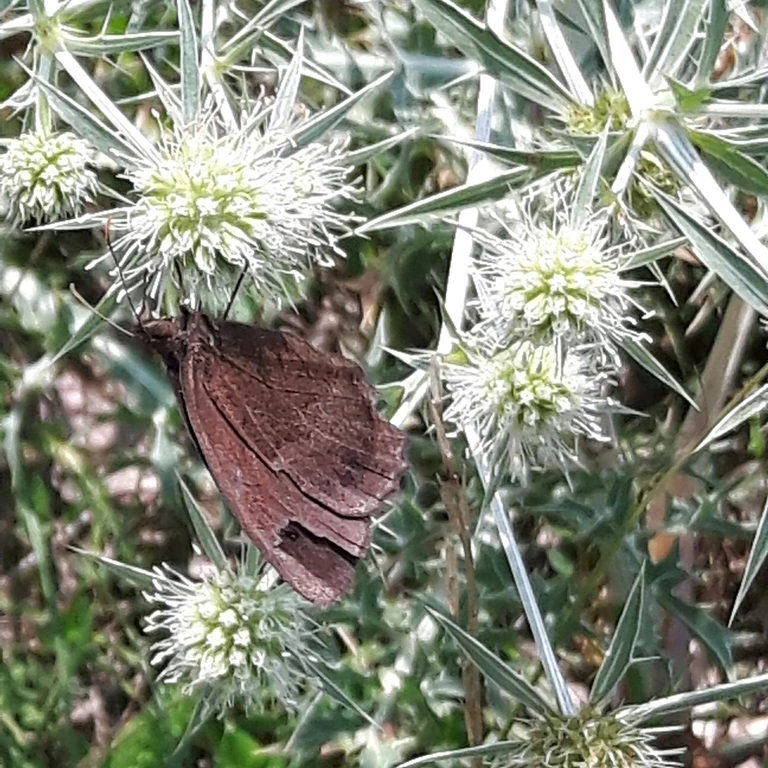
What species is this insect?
Minois dryas
